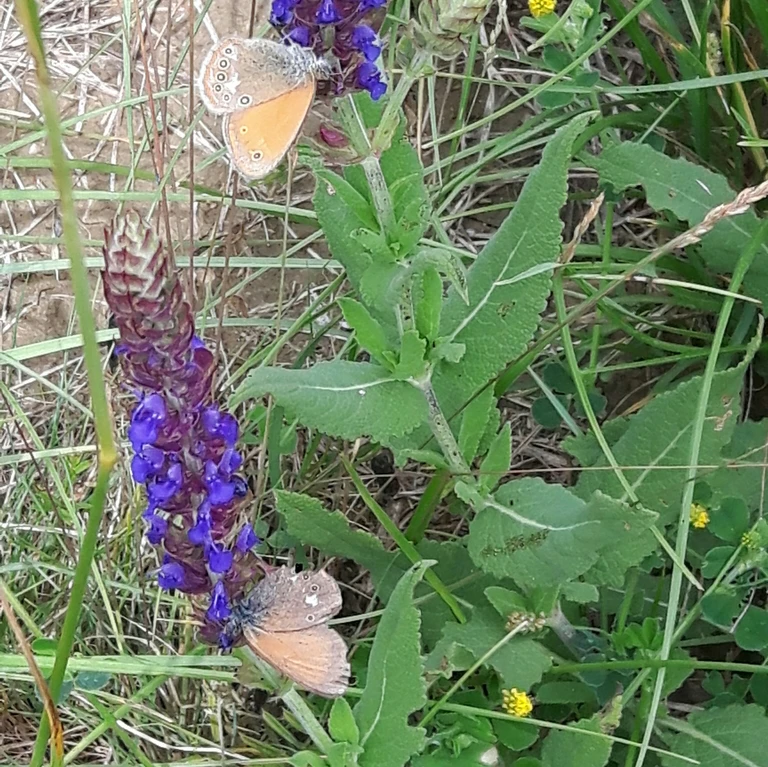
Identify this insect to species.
Coenonympha glycerion (also Coenonympha iphis)
